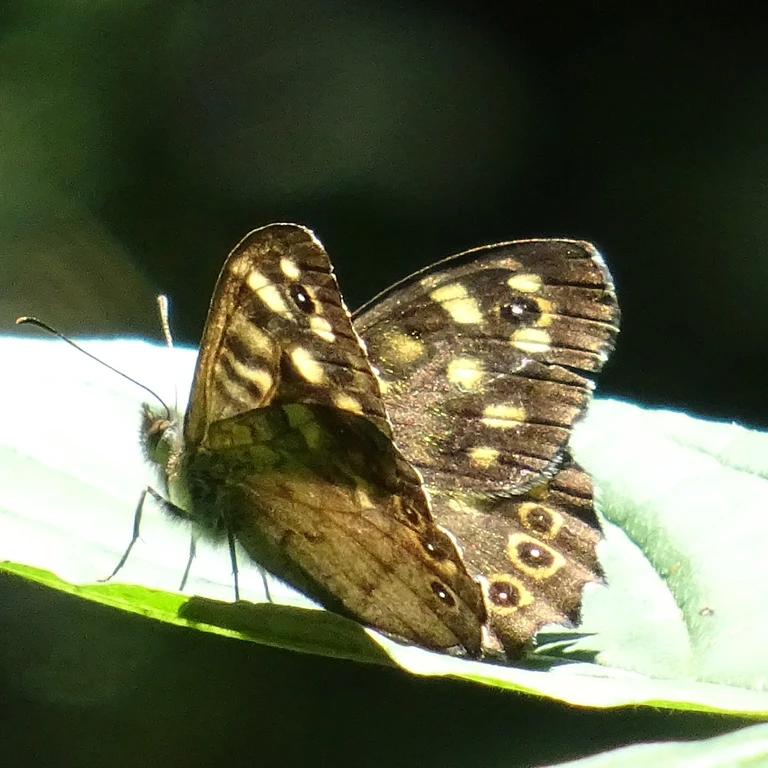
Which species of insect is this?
Pararge aegeria
